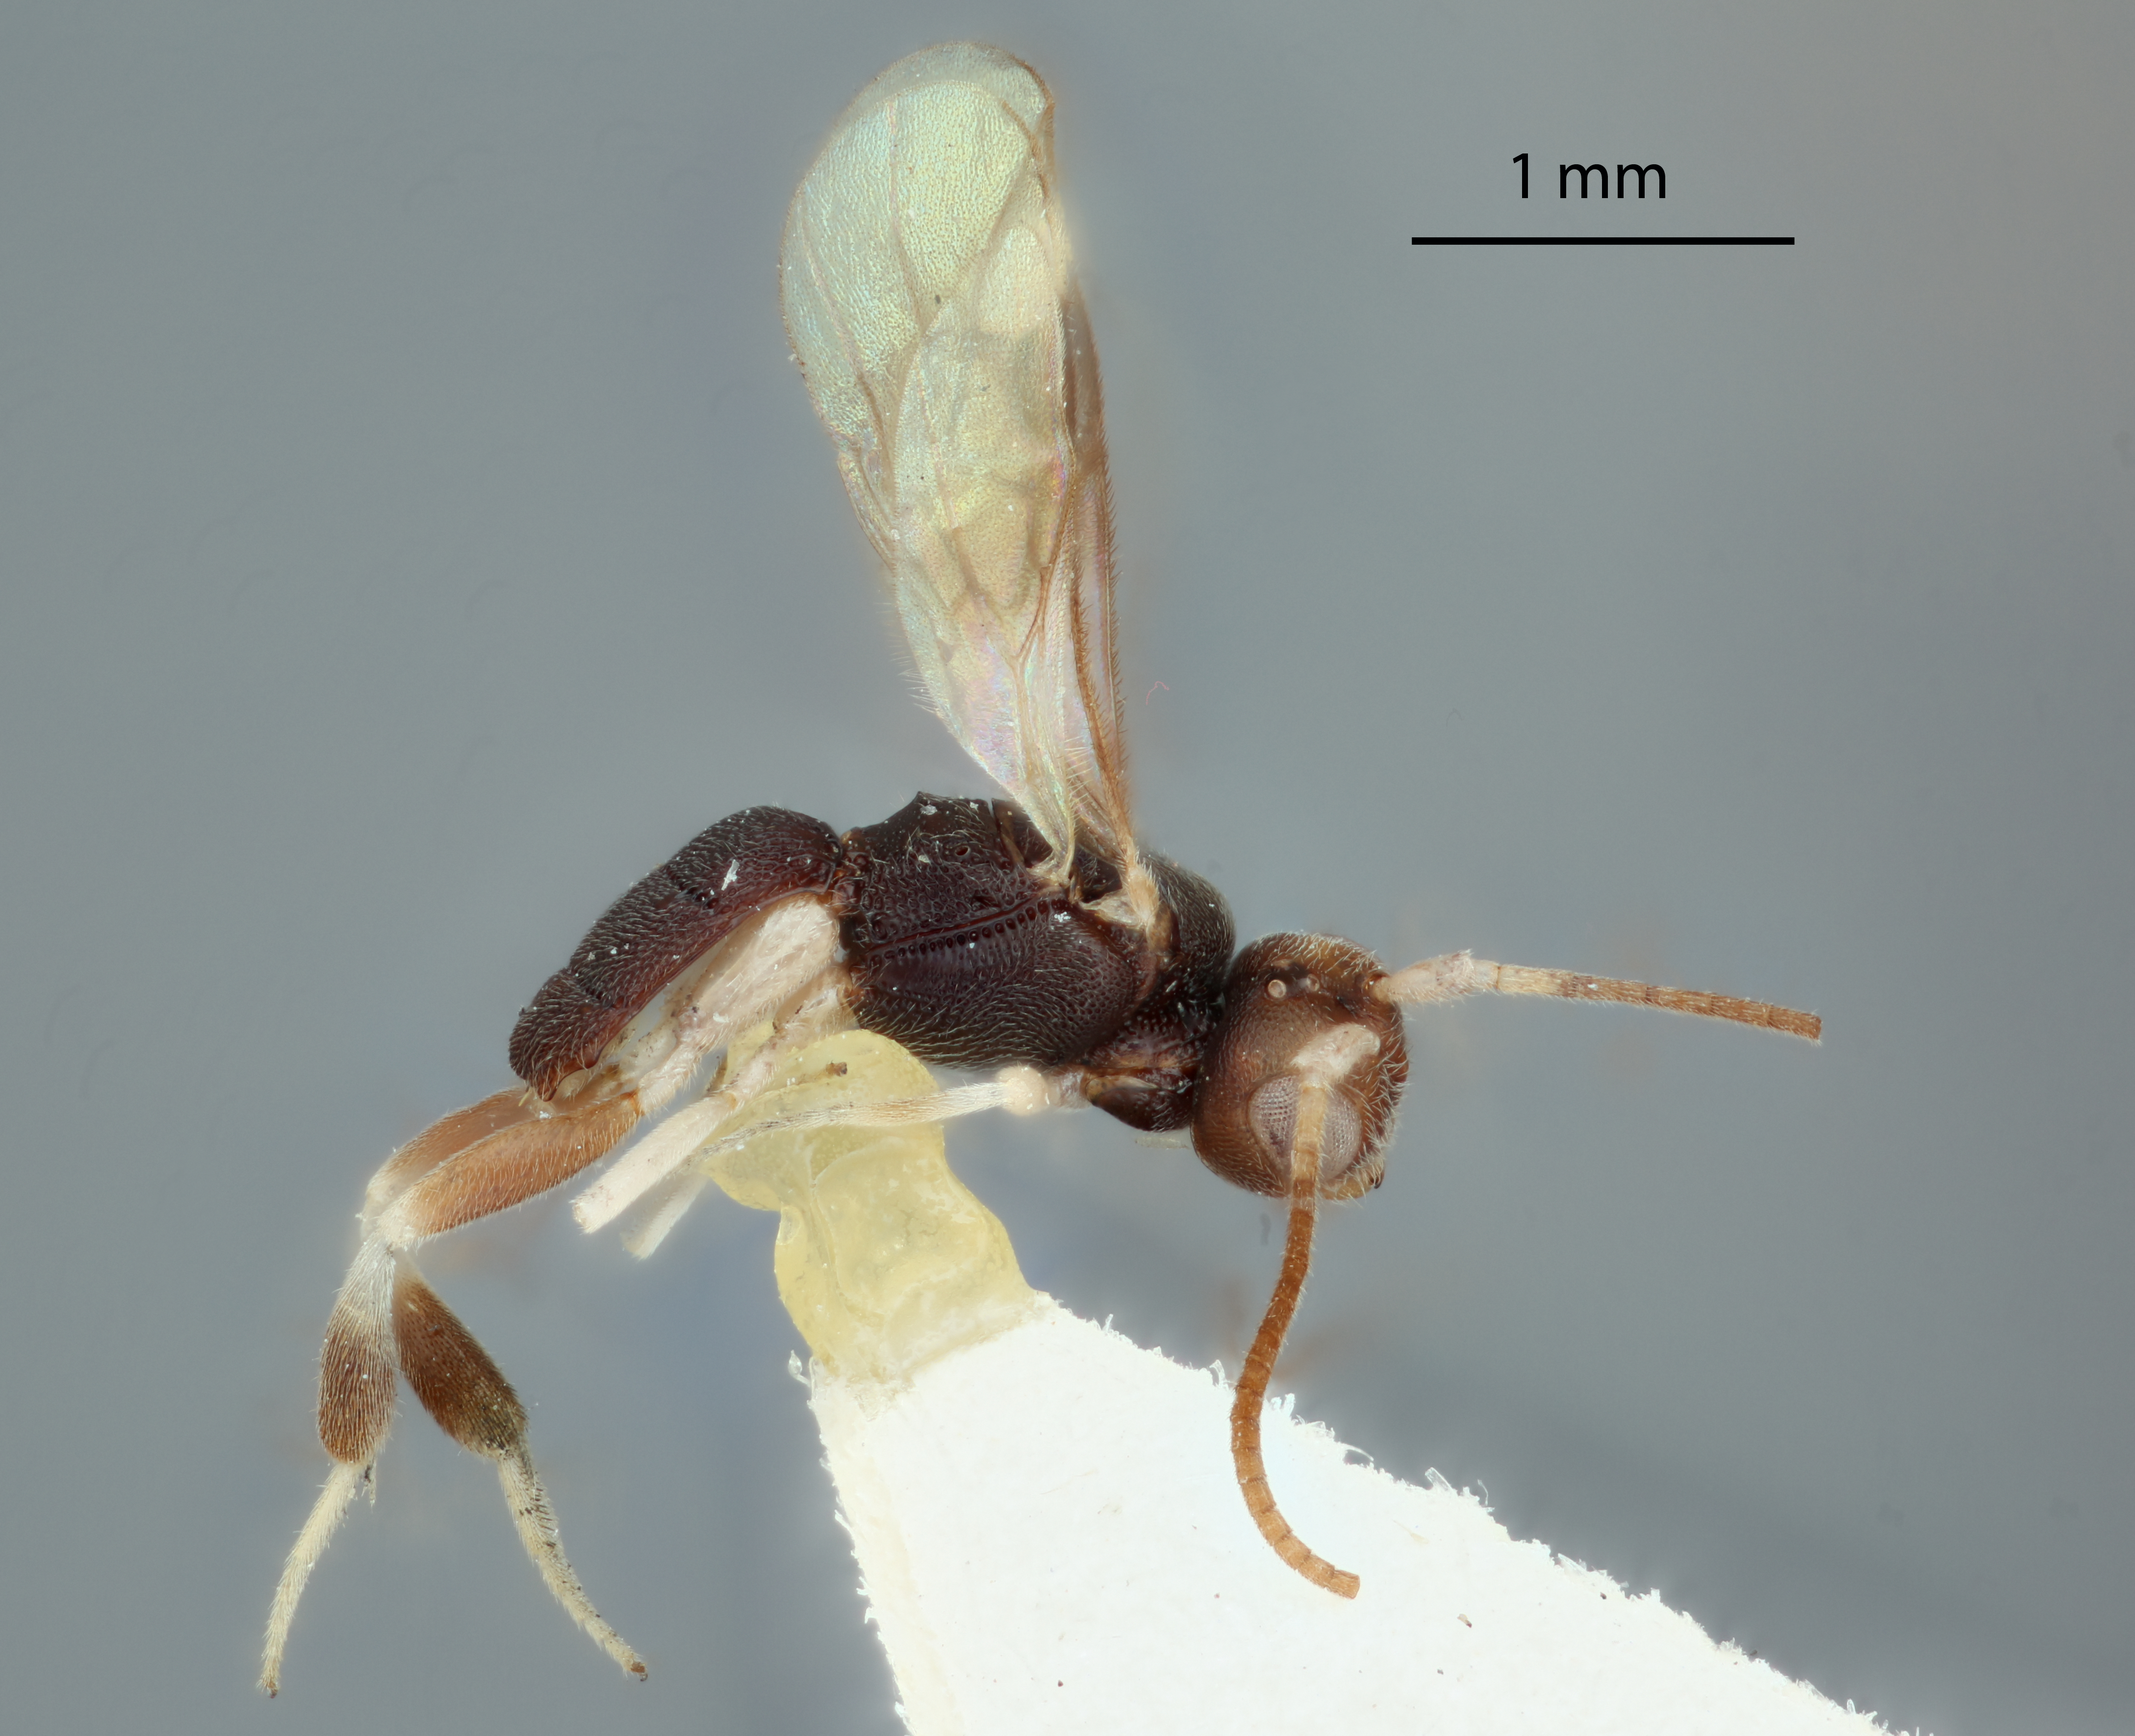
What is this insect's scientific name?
Phanerotoma albiscapa
